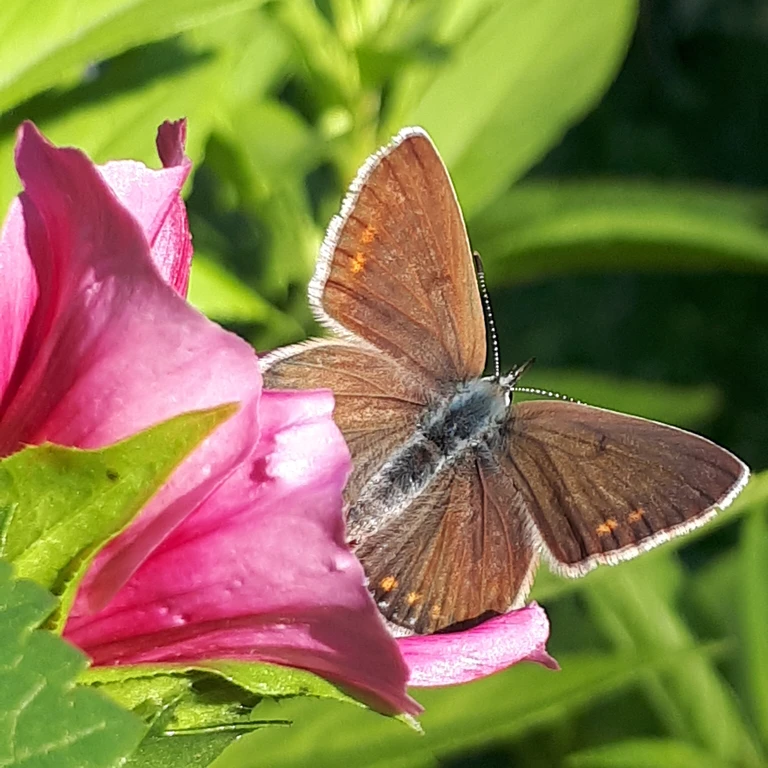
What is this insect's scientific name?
Polyommatus icarus
